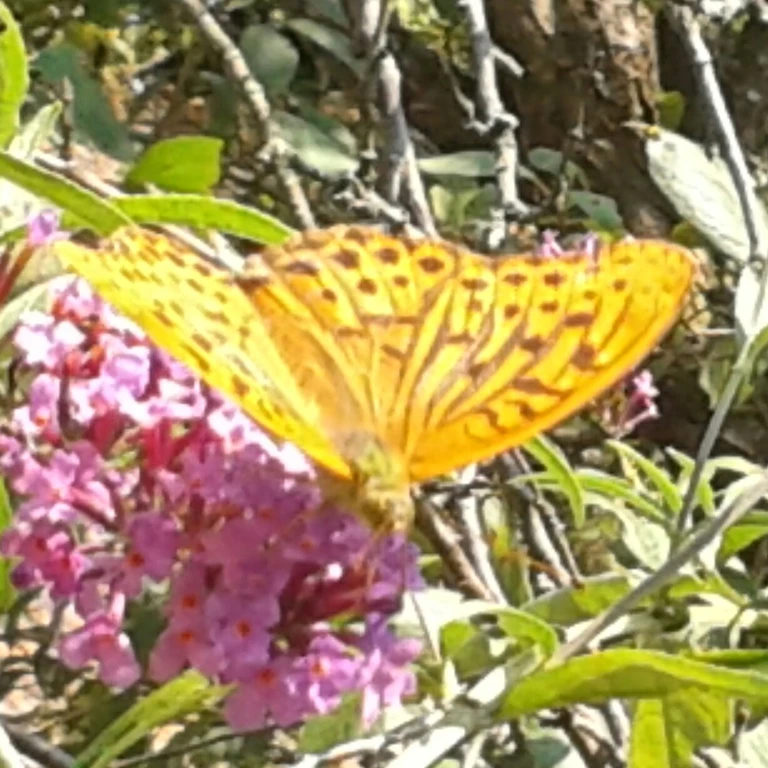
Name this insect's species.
Argynnis paphia
